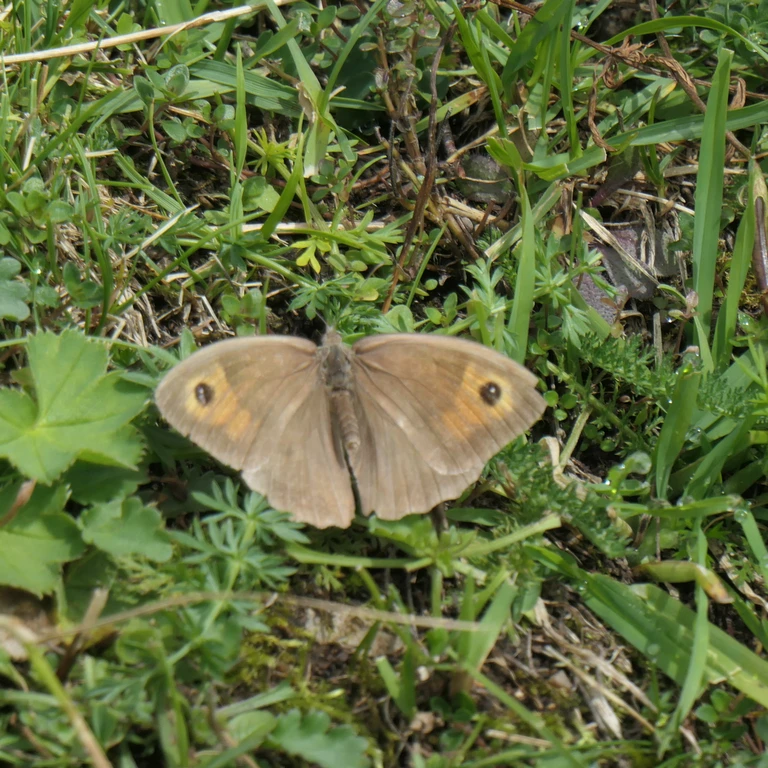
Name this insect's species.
Maniola jurtina
